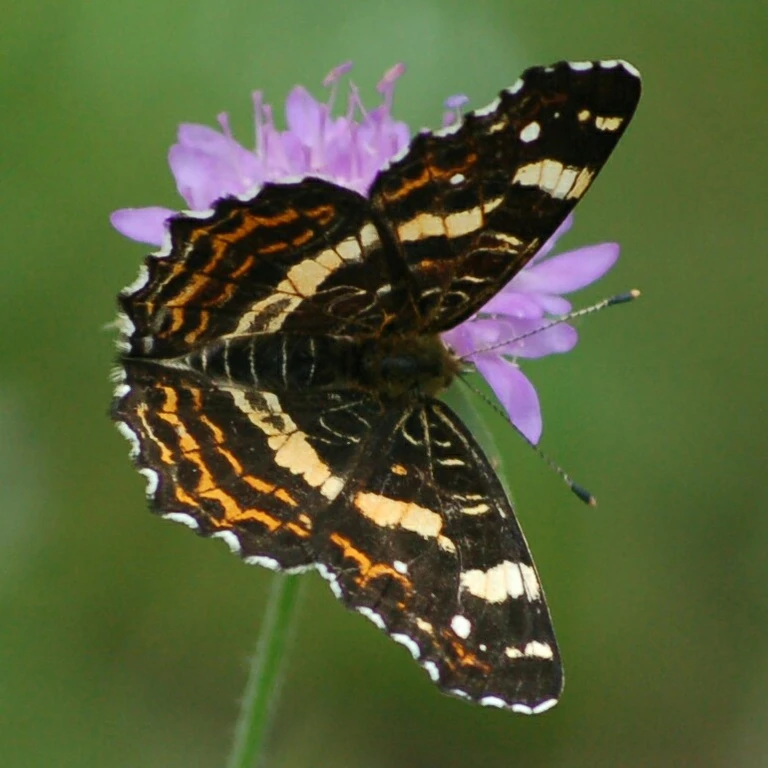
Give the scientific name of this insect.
Araschnia levana
